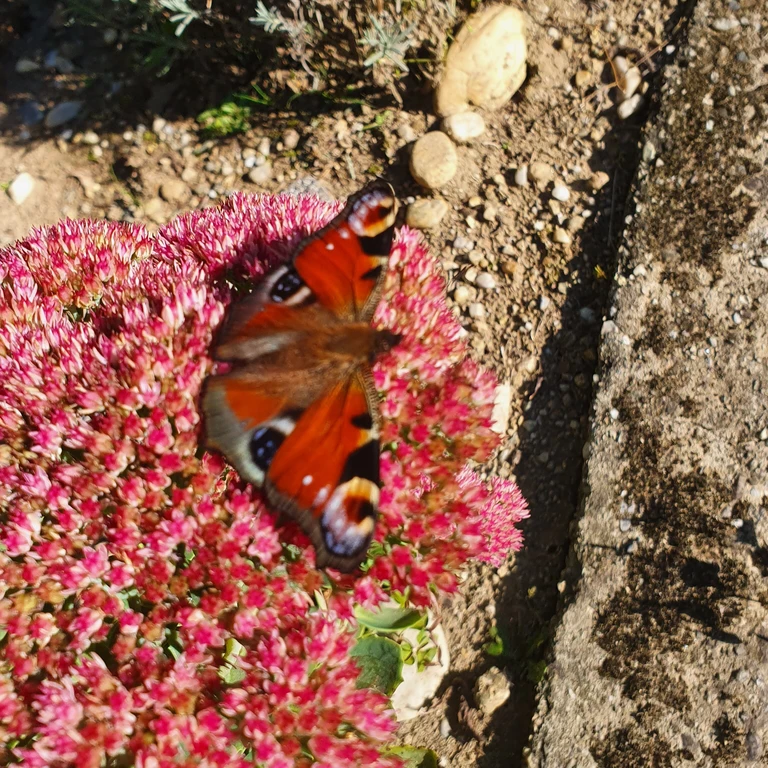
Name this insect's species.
Aglais io
